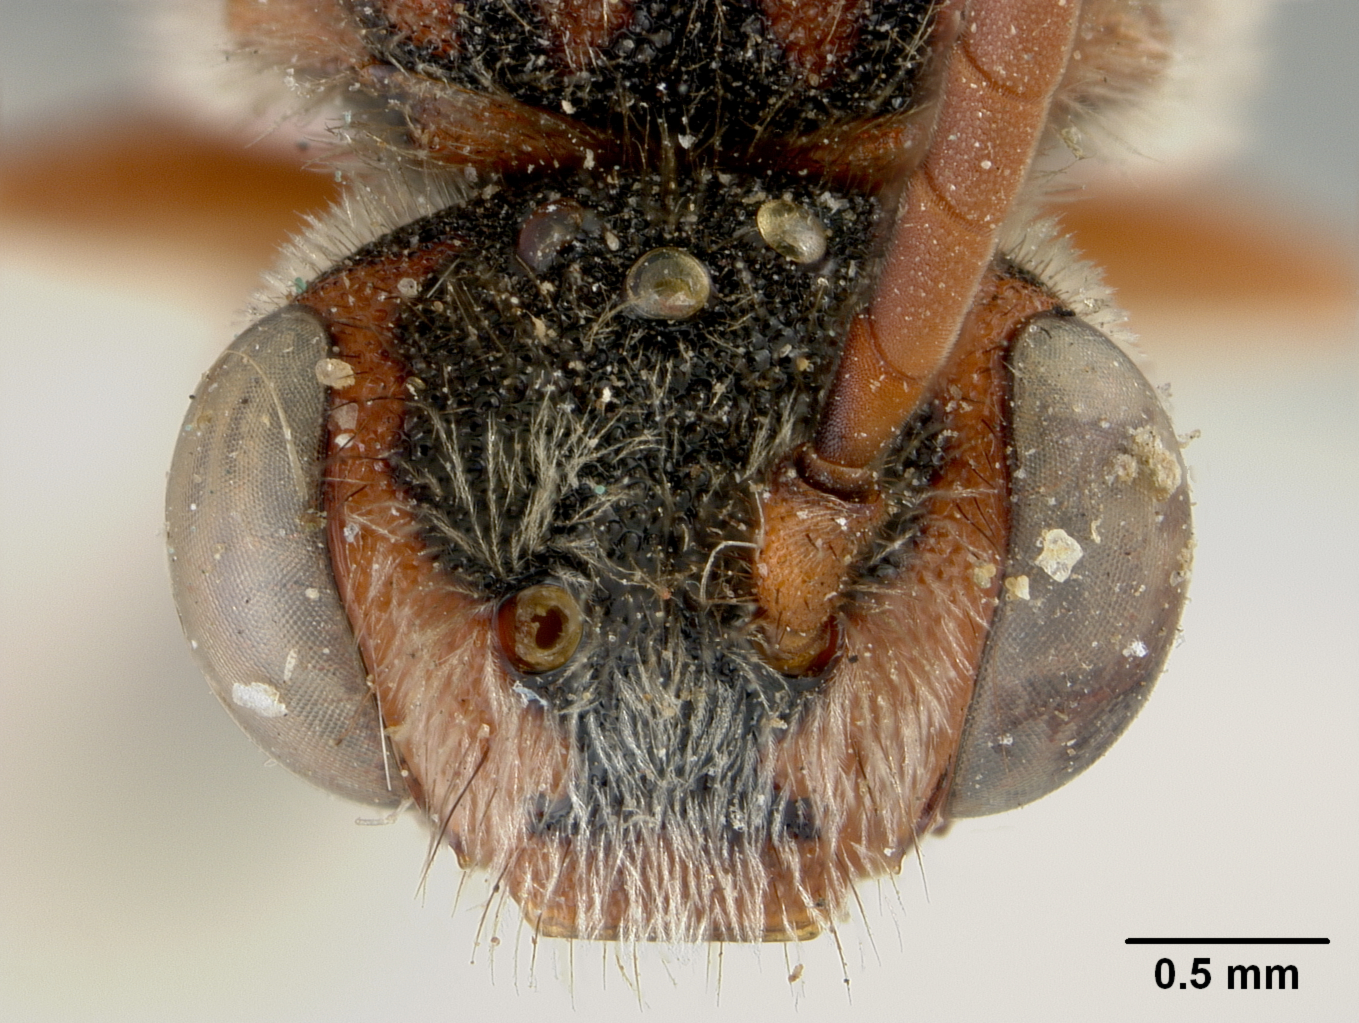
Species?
Nomada angelarum
